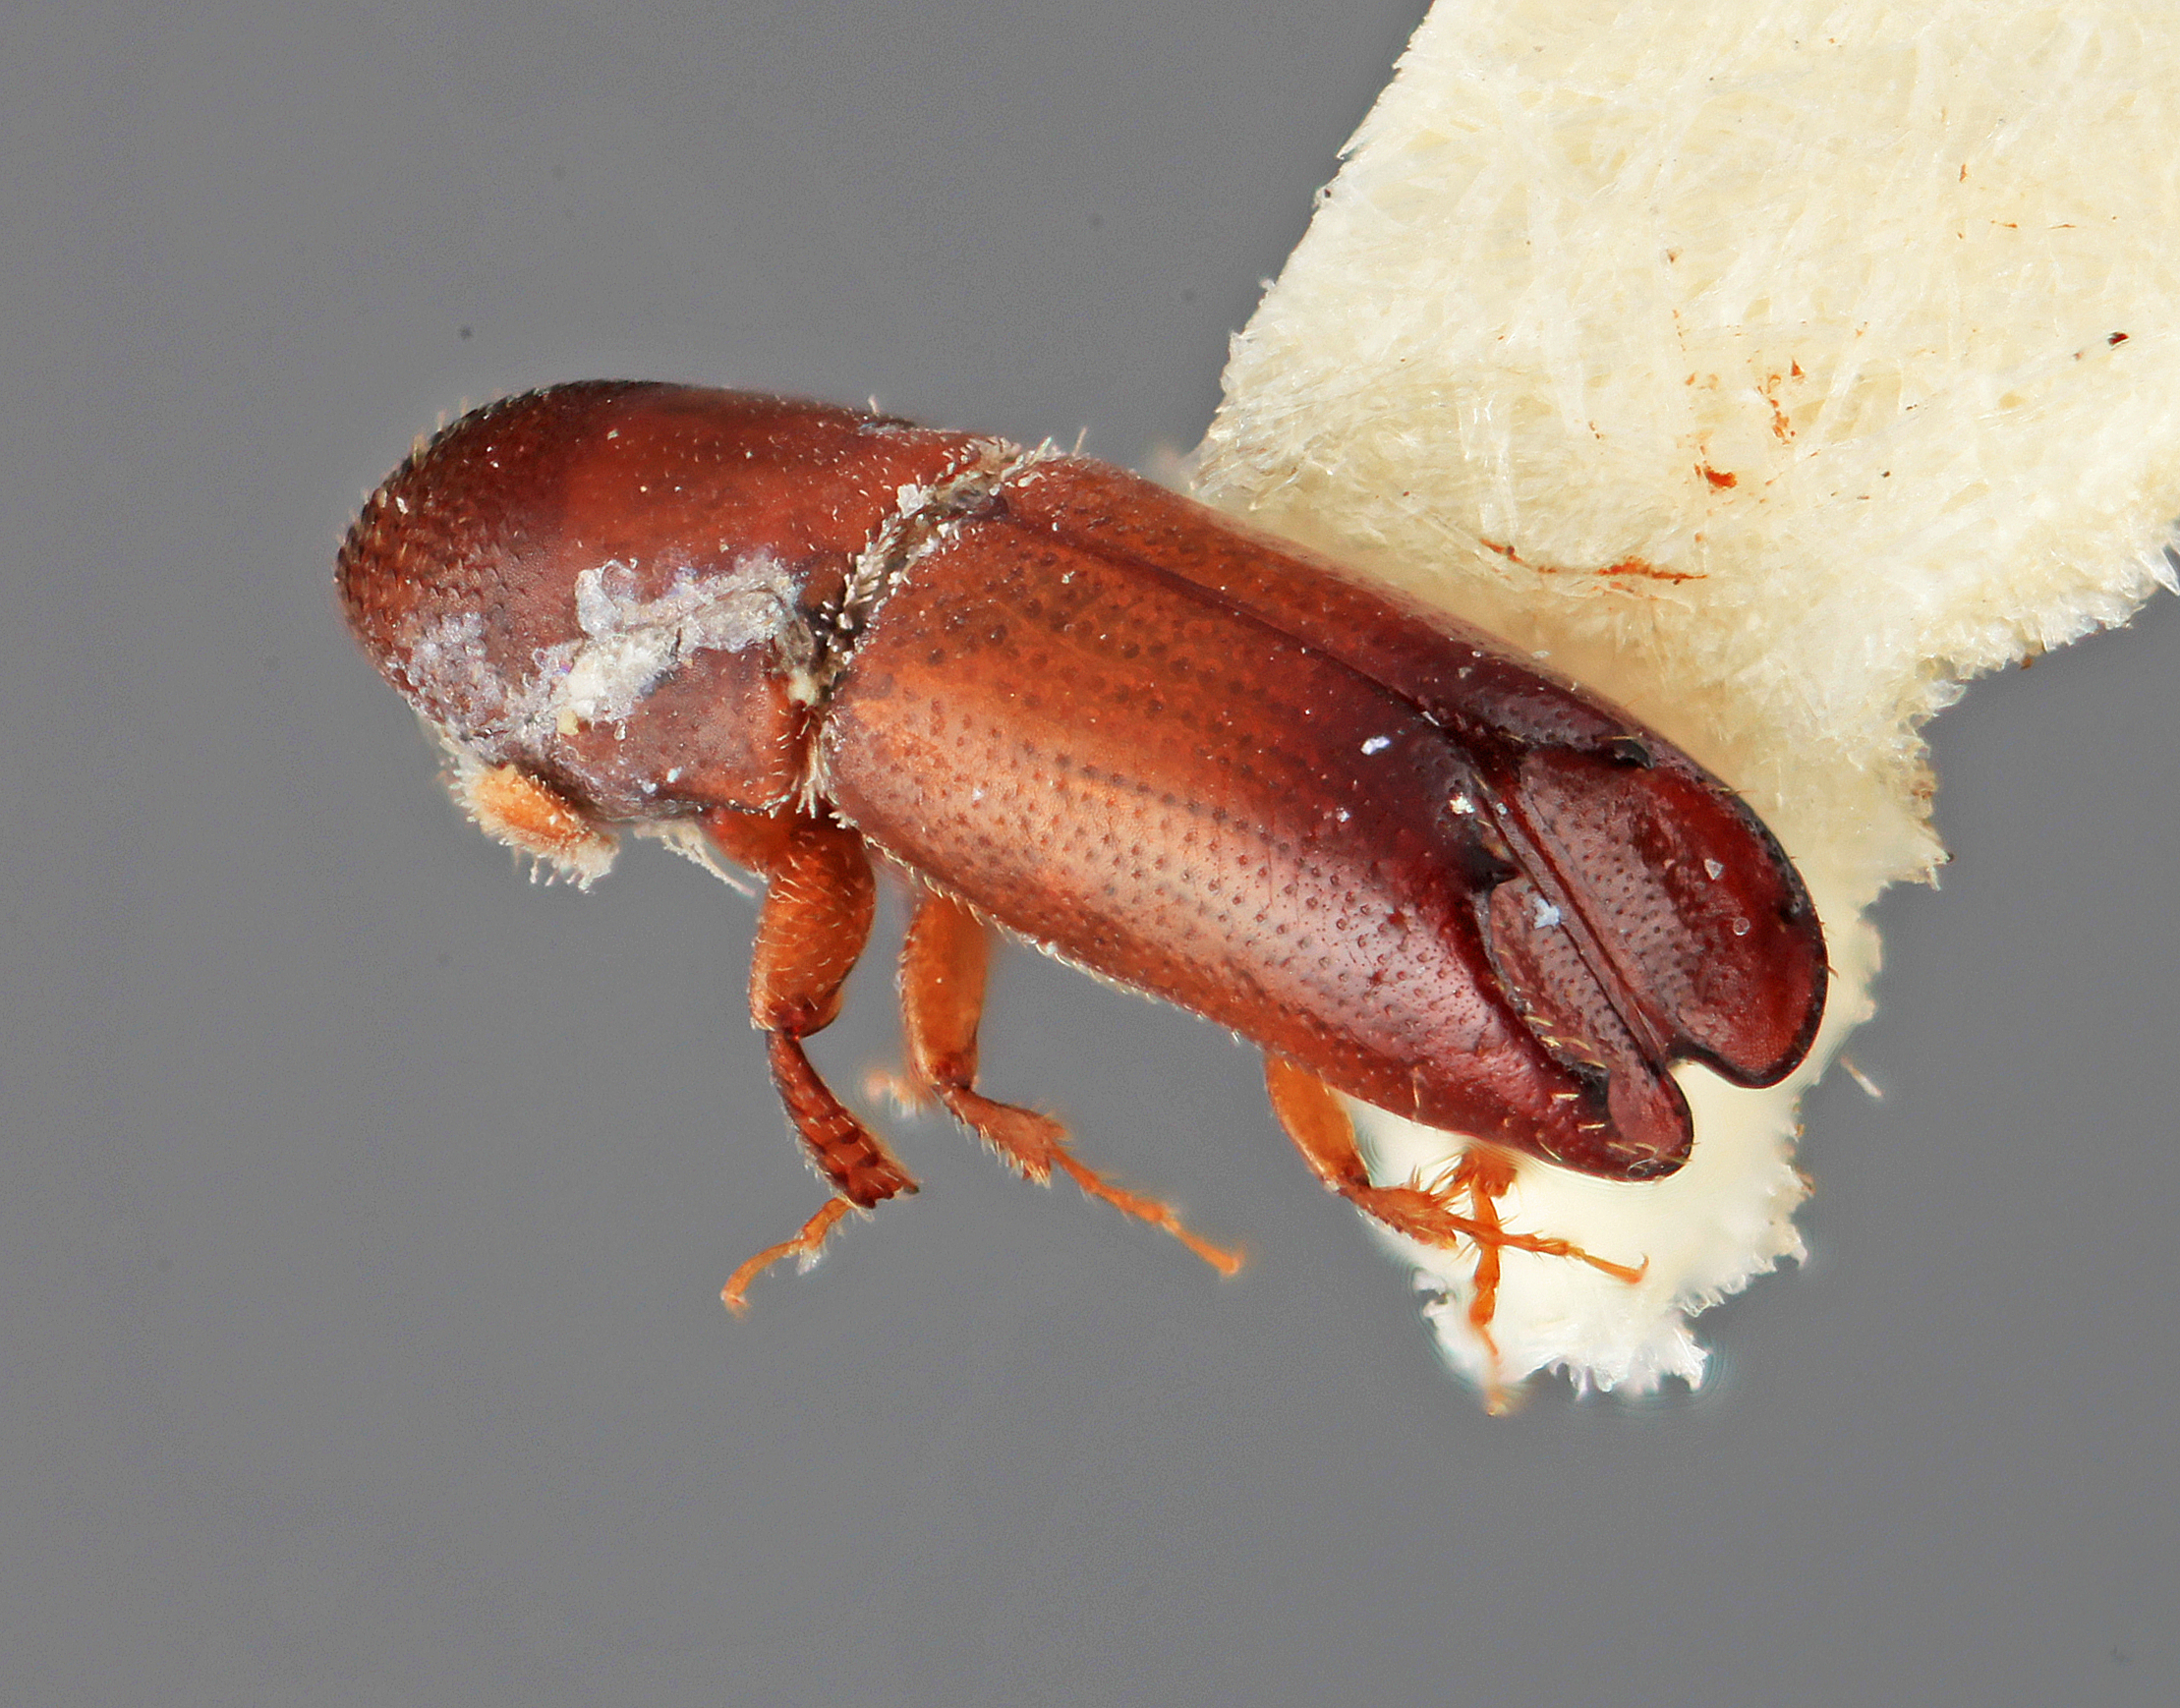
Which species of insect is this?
Monarthrum xalapensis
